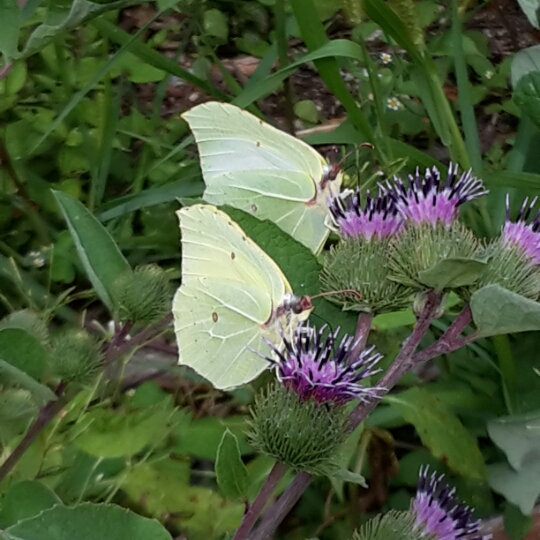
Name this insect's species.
Gonepteryx rhamni
